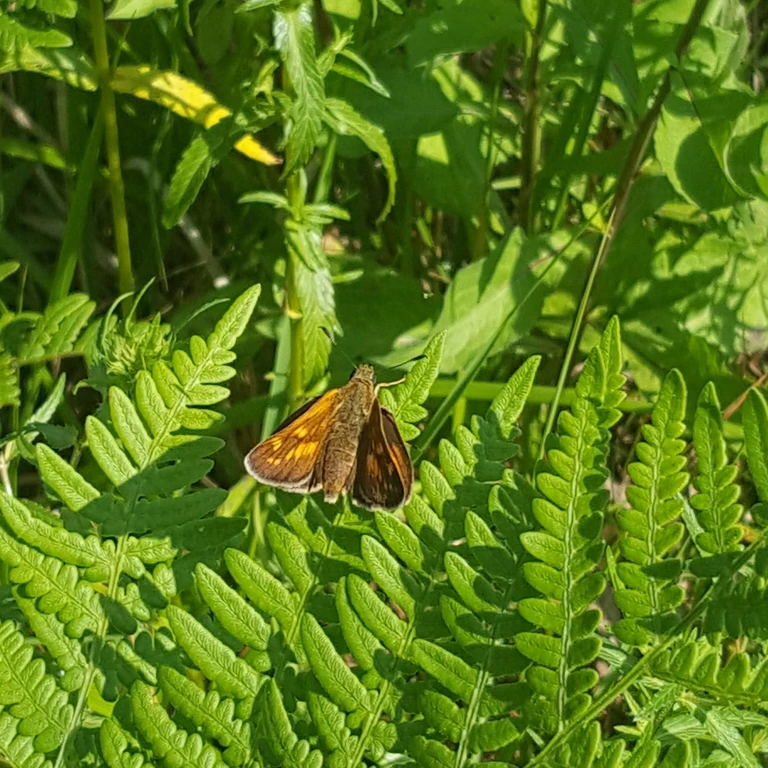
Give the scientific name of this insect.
Ochlodes sylvanus (also Ochlodes venata)
